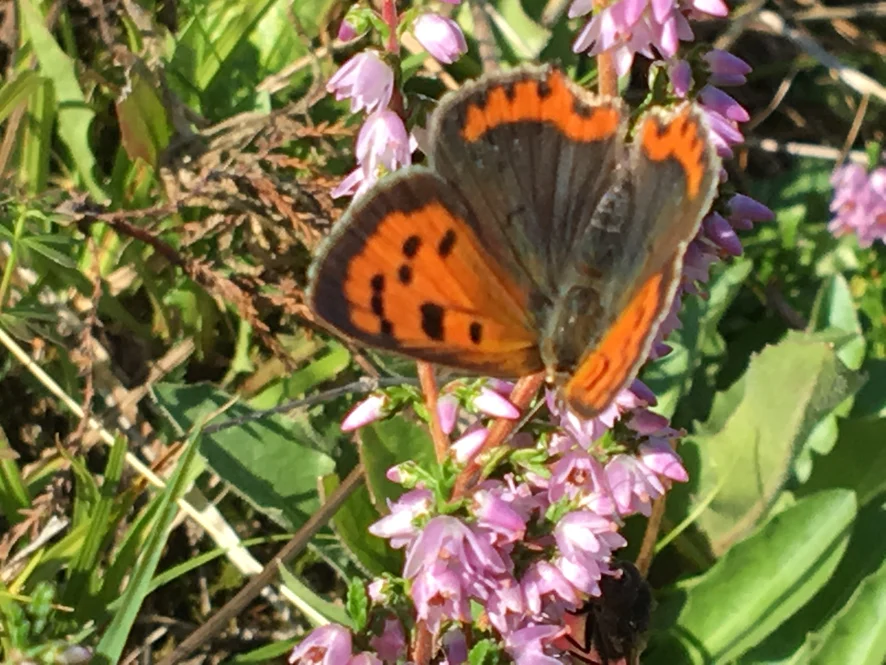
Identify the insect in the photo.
Lycaena phlaeas
